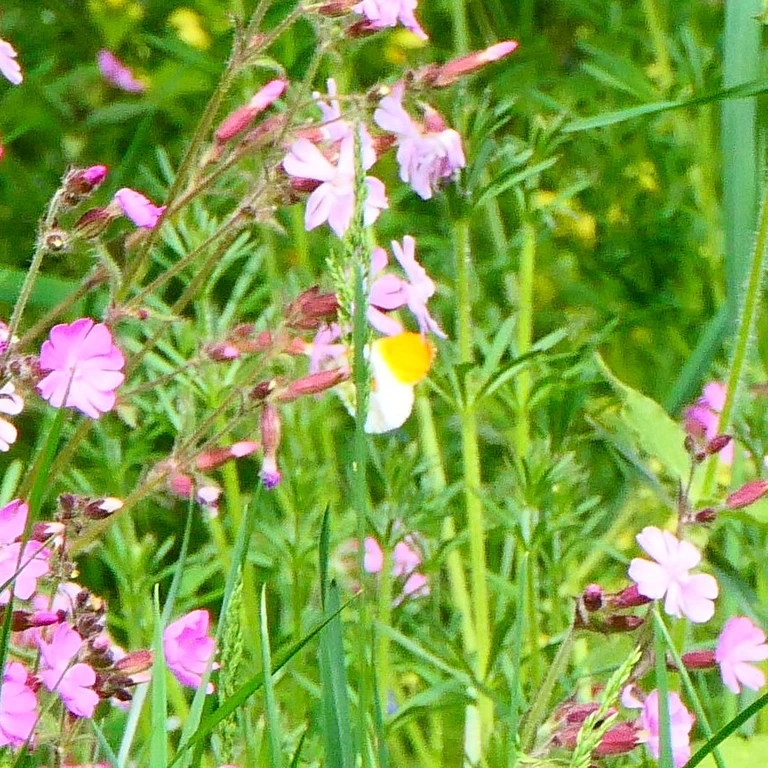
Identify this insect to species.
Anthocharis cardamines
